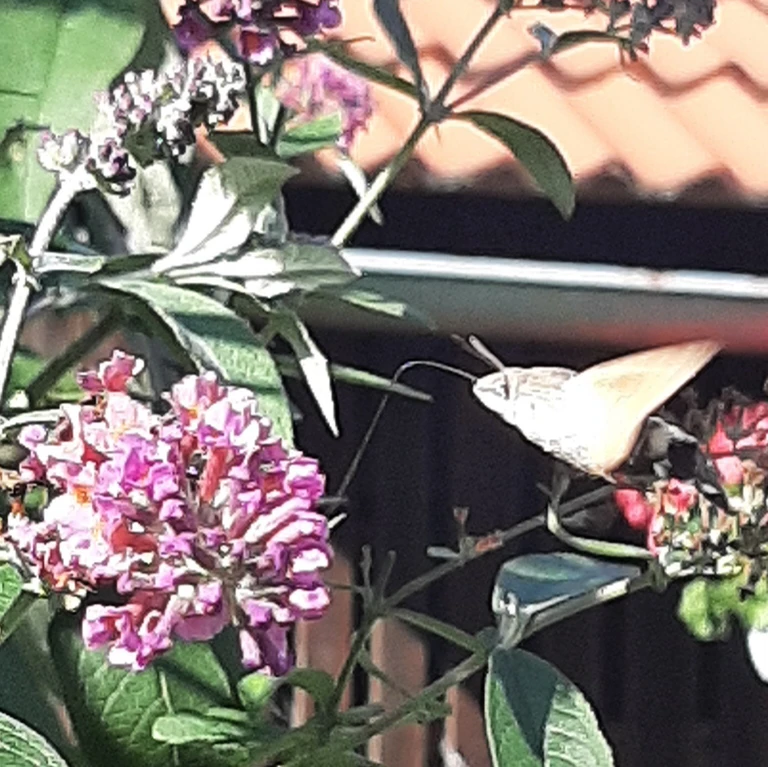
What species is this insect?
Macroglossum stellatarum
